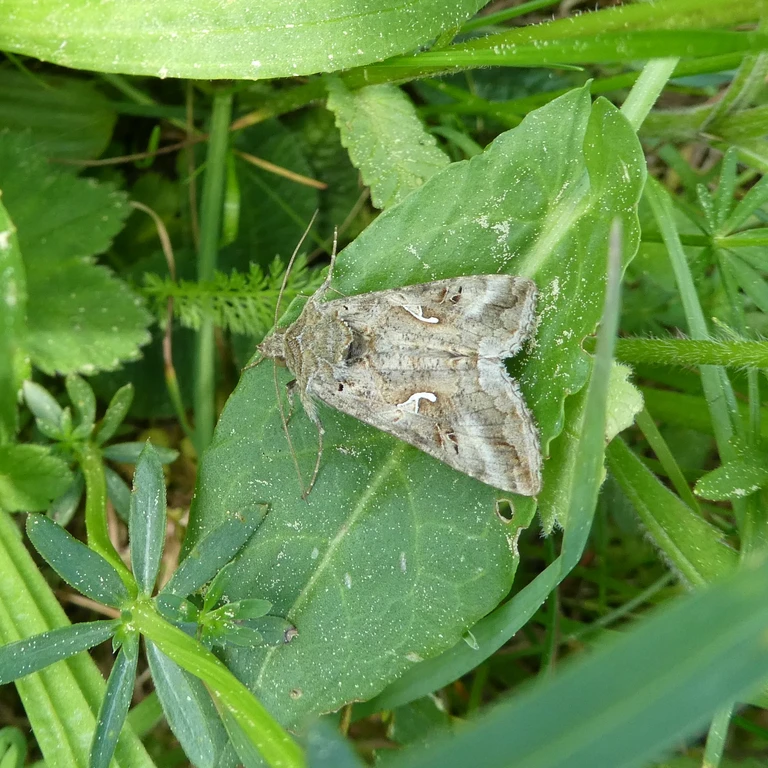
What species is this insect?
Autographa gamma
